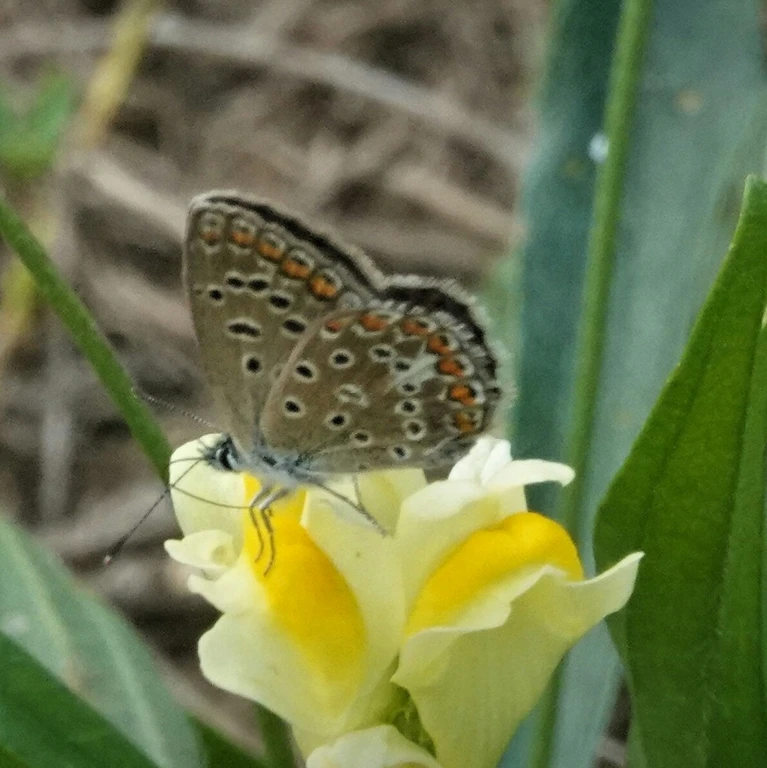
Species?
Polyommatus icarus
